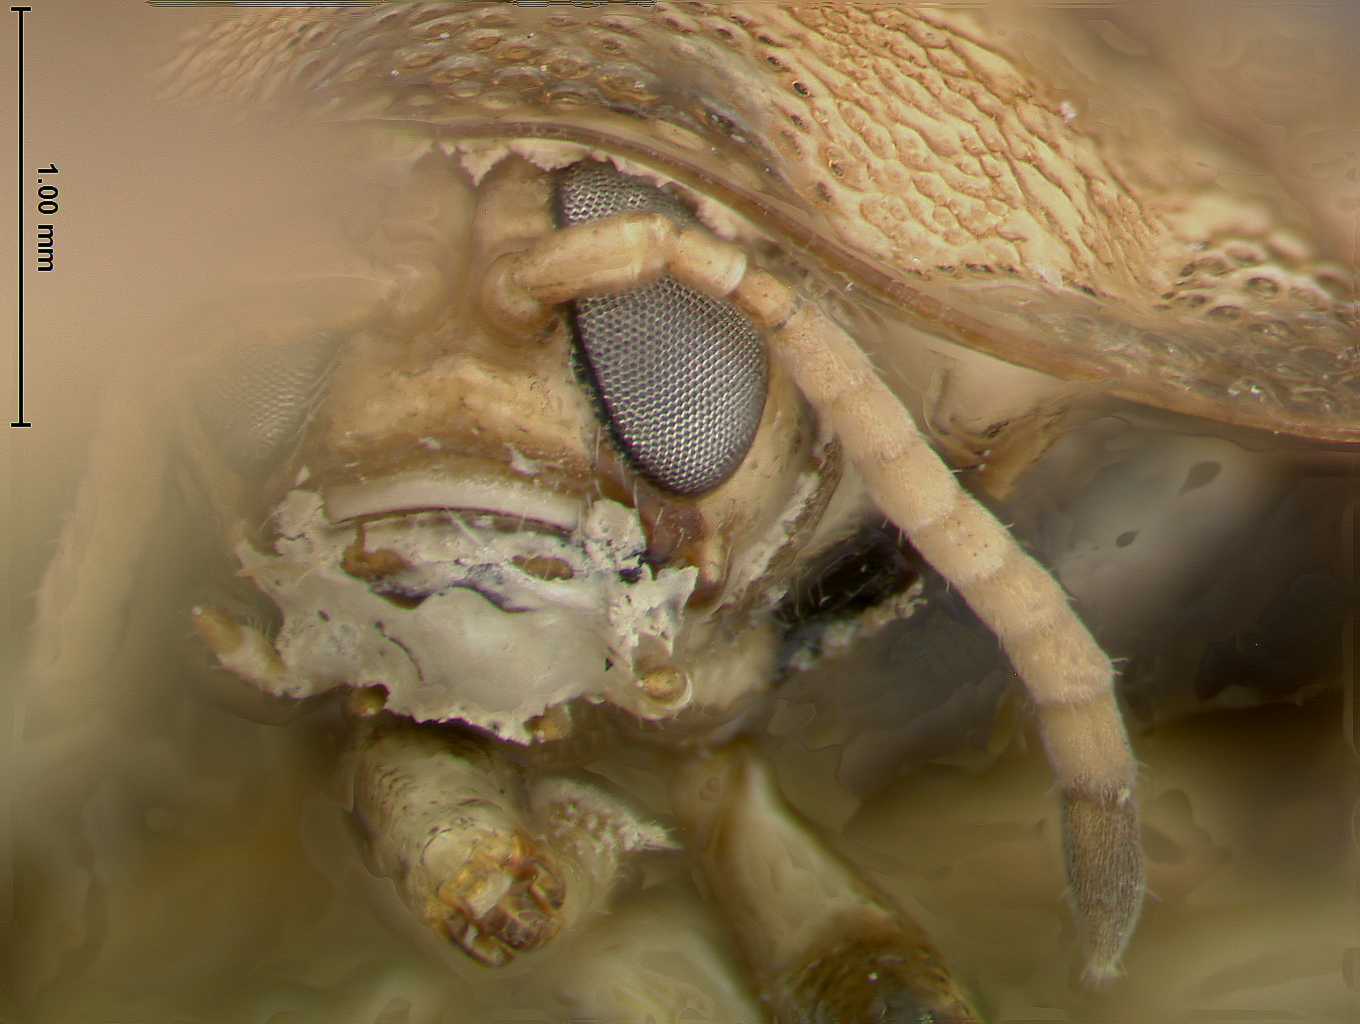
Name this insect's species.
Eurypepla calochroma
